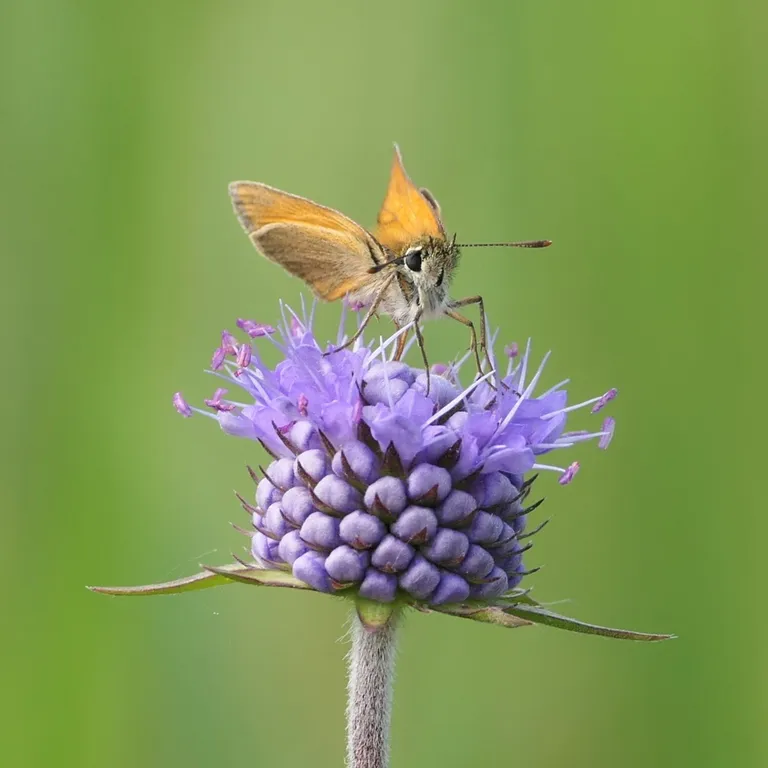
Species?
Thymelicus sylvestris
